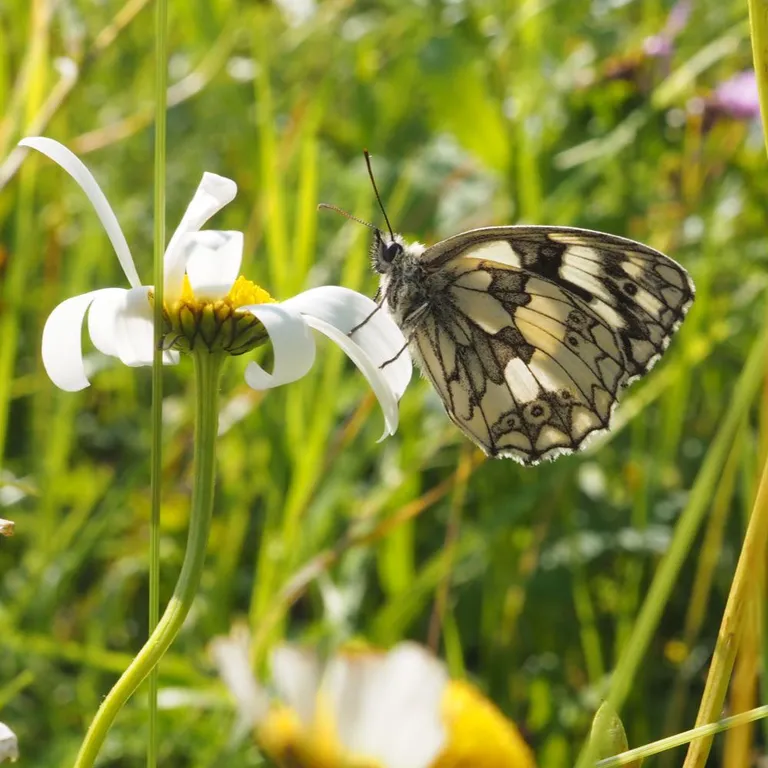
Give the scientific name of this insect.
Melanargia galathea
